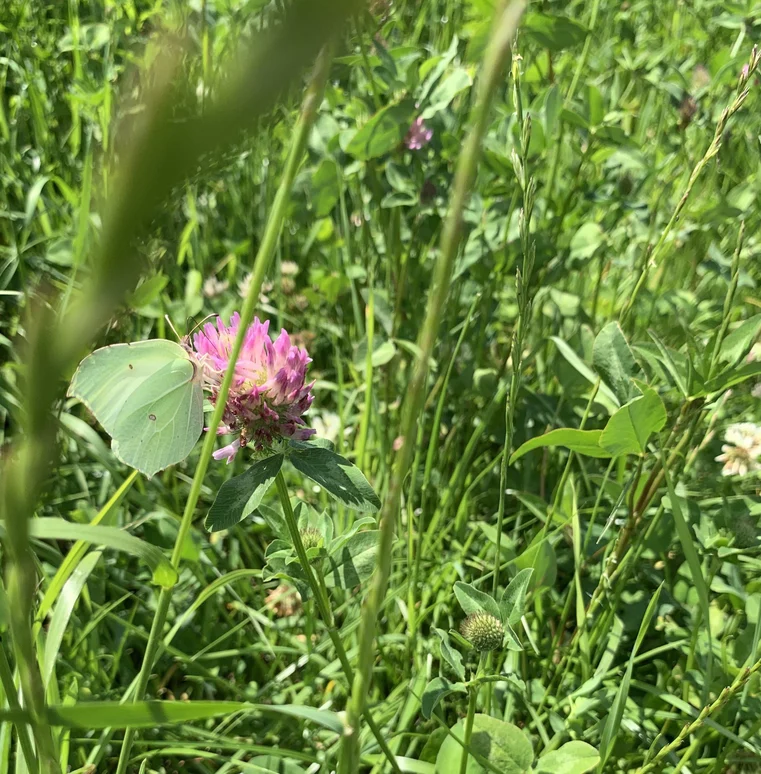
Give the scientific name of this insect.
Gonepteryx rhamni
